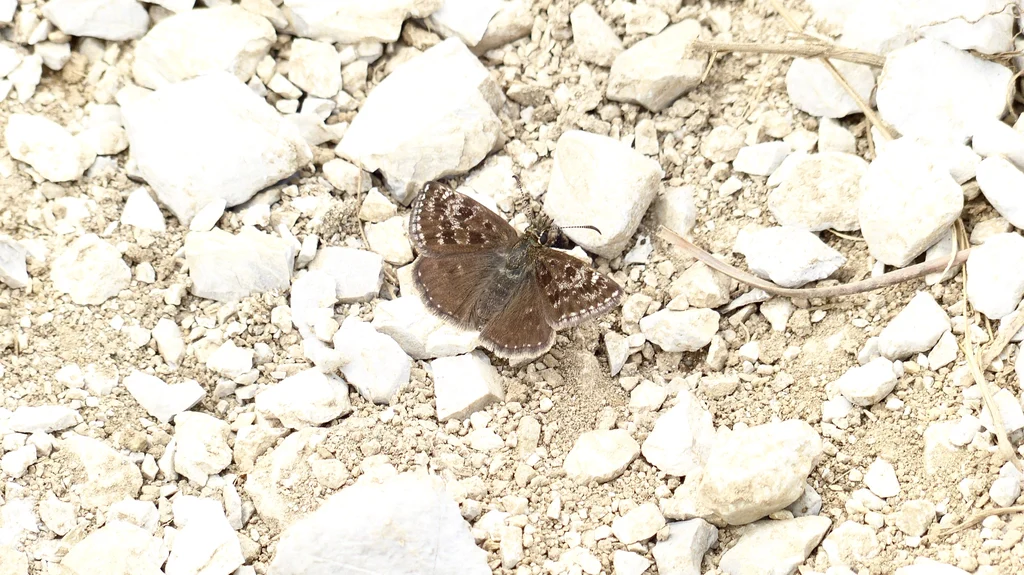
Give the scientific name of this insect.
Erynnis tages
